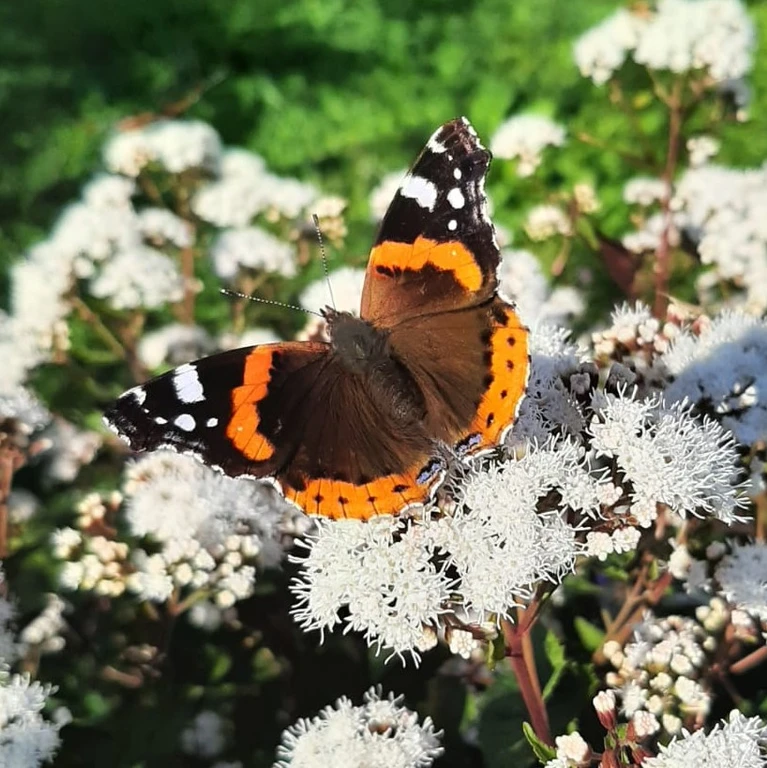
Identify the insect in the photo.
Vanessa atalanta
